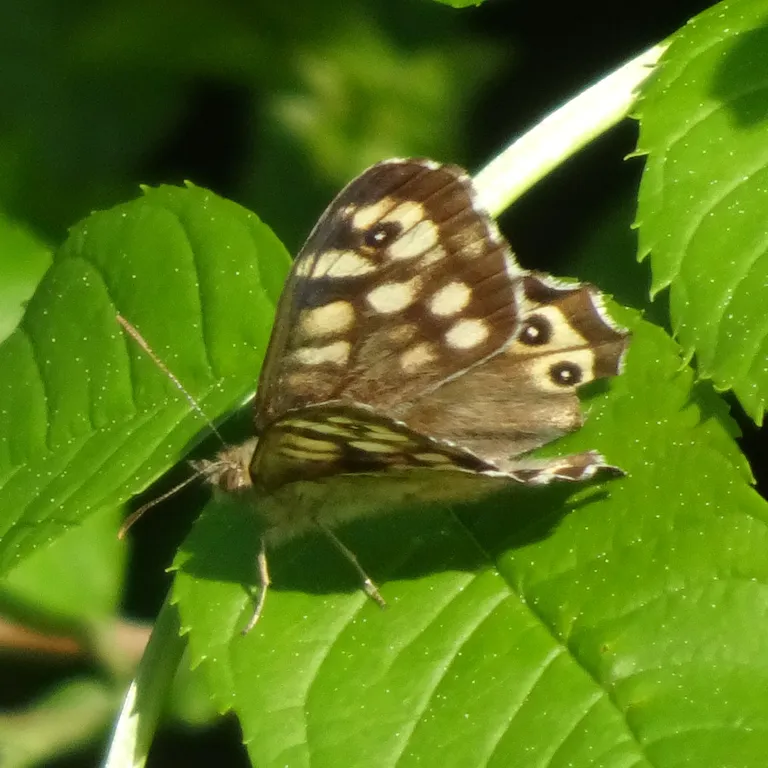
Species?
Pararge aegeria
